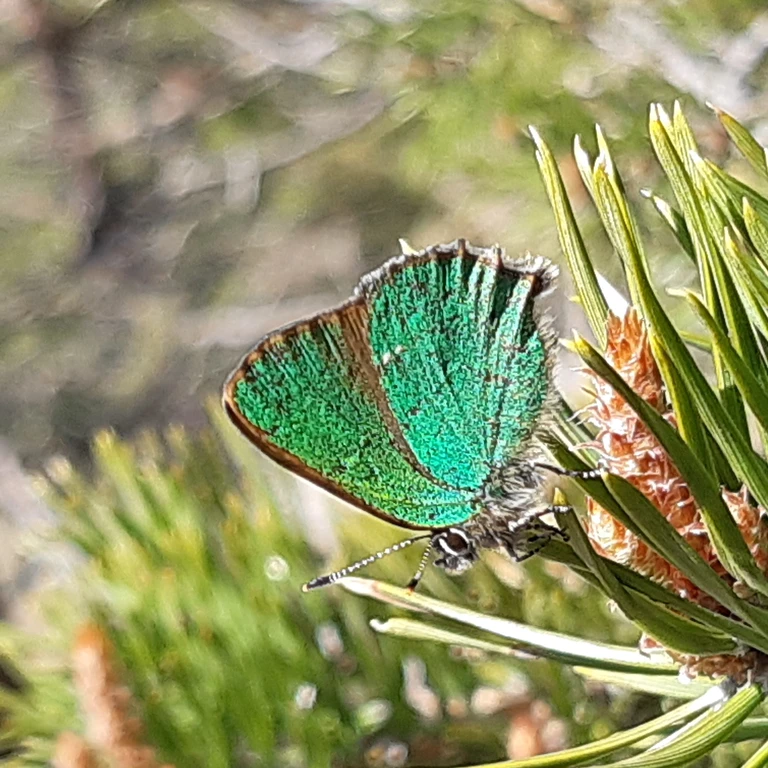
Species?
Callophrys rubi
